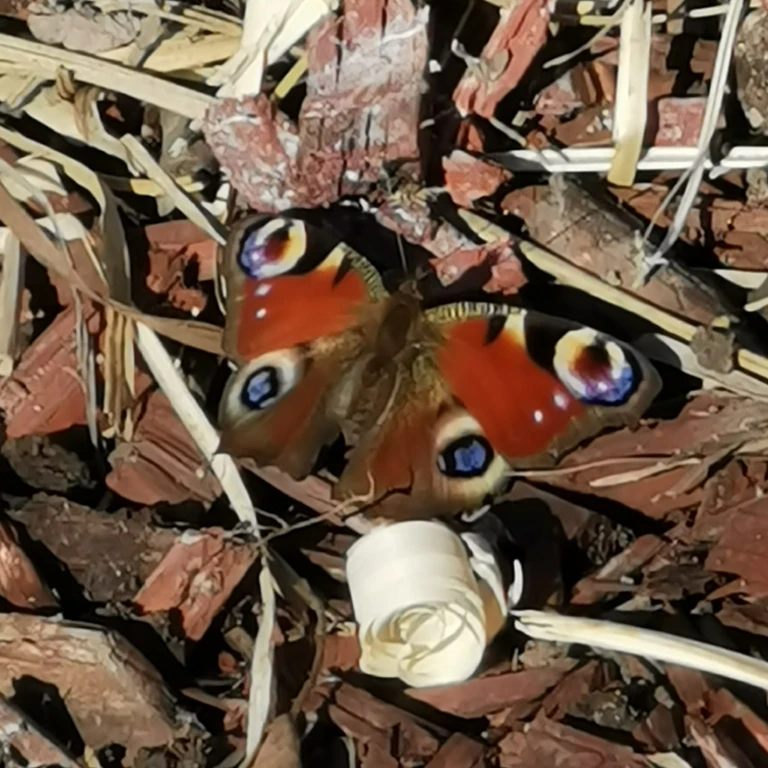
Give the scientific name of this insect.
Aglais io
